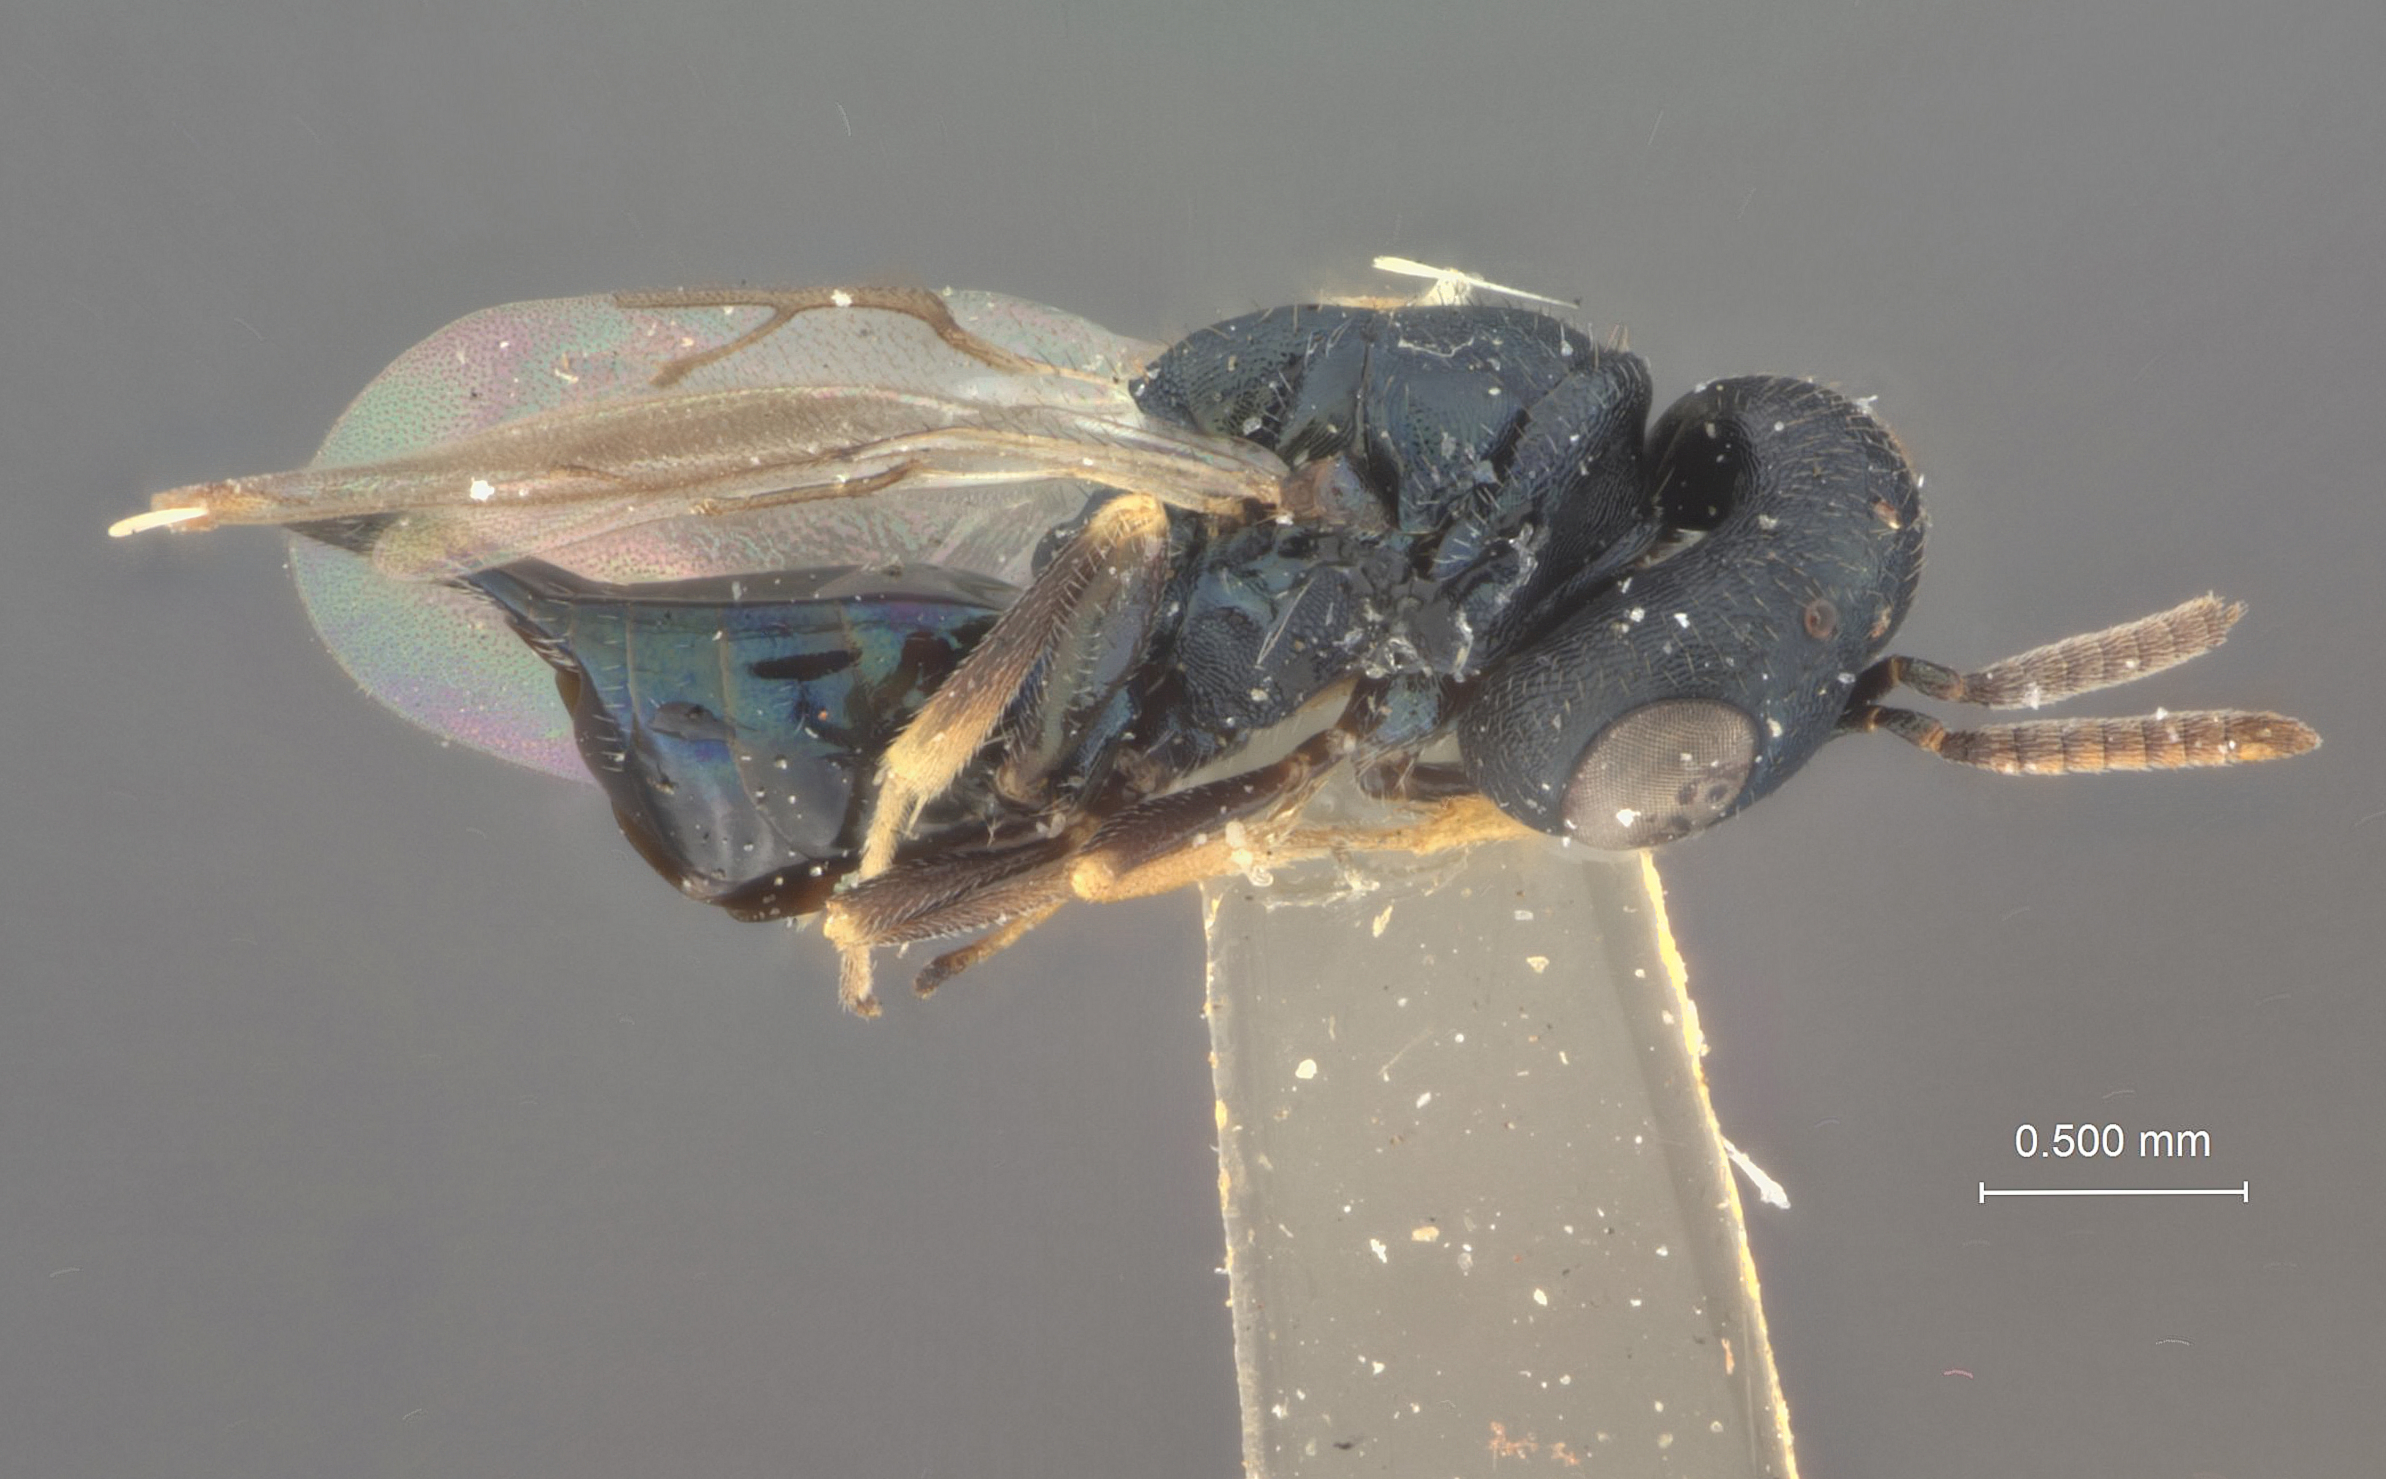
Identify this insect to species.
Catolaccus cyanodideus
